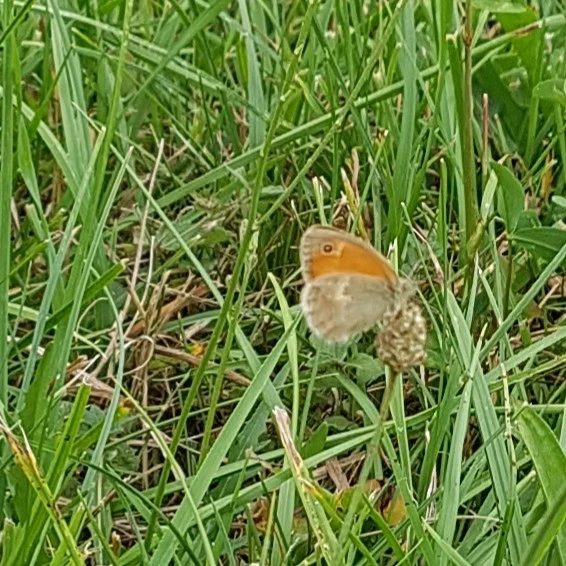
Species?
Coenonympha pamphilus
